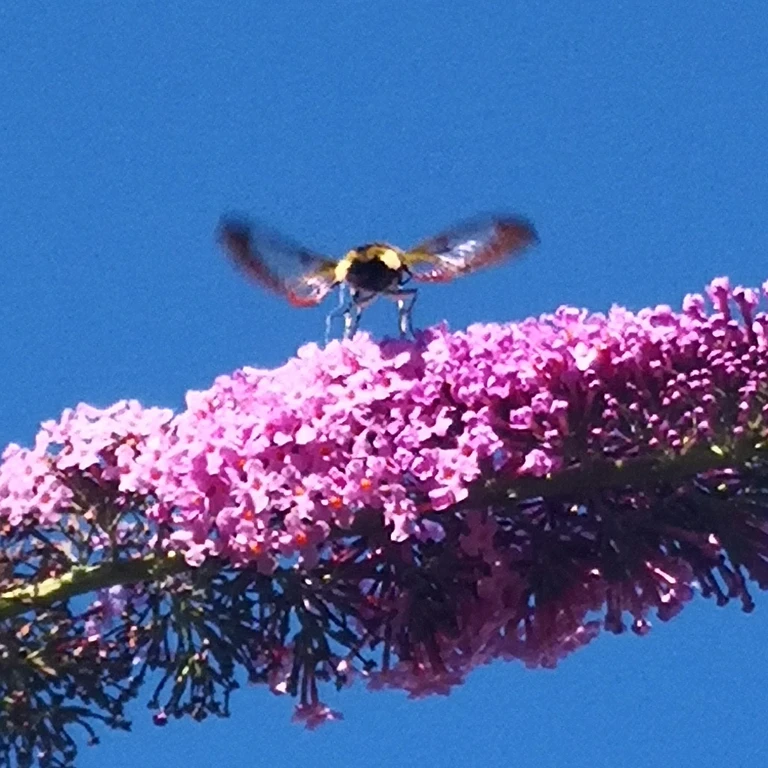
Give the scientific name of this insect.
Hemaris fuciformis
